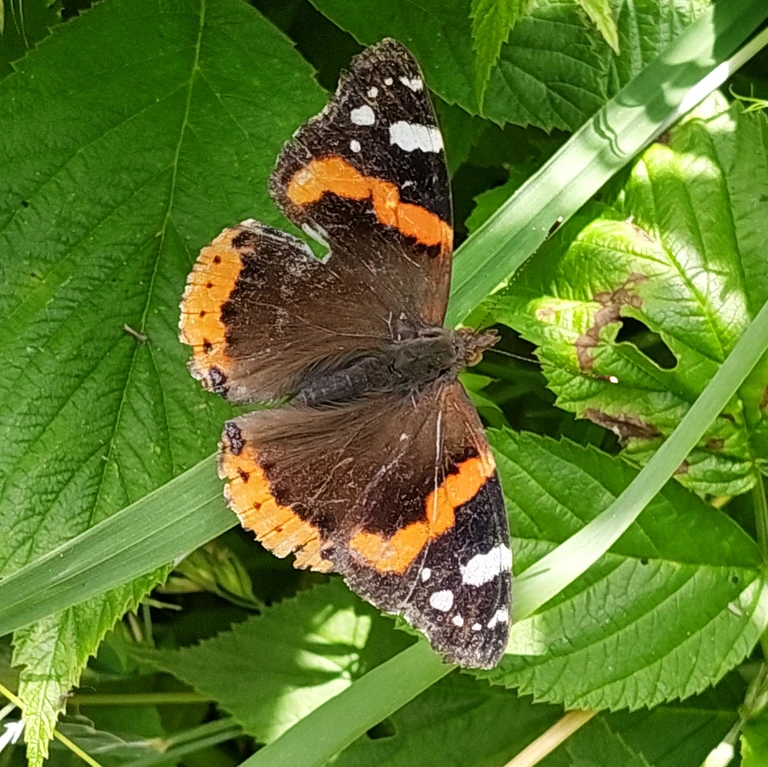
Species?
Vanessa atalanta
